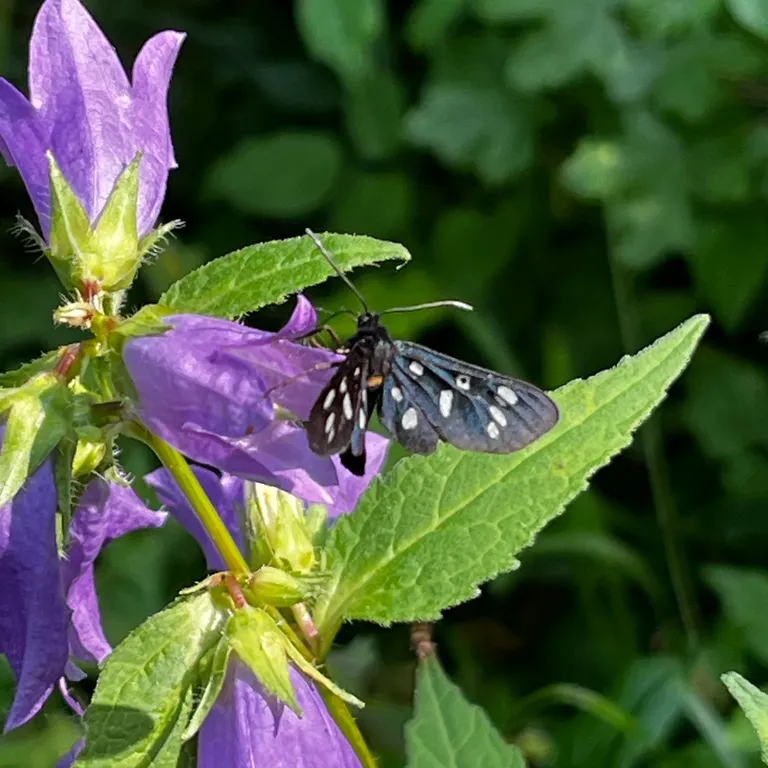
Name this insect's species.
Amata phegea
